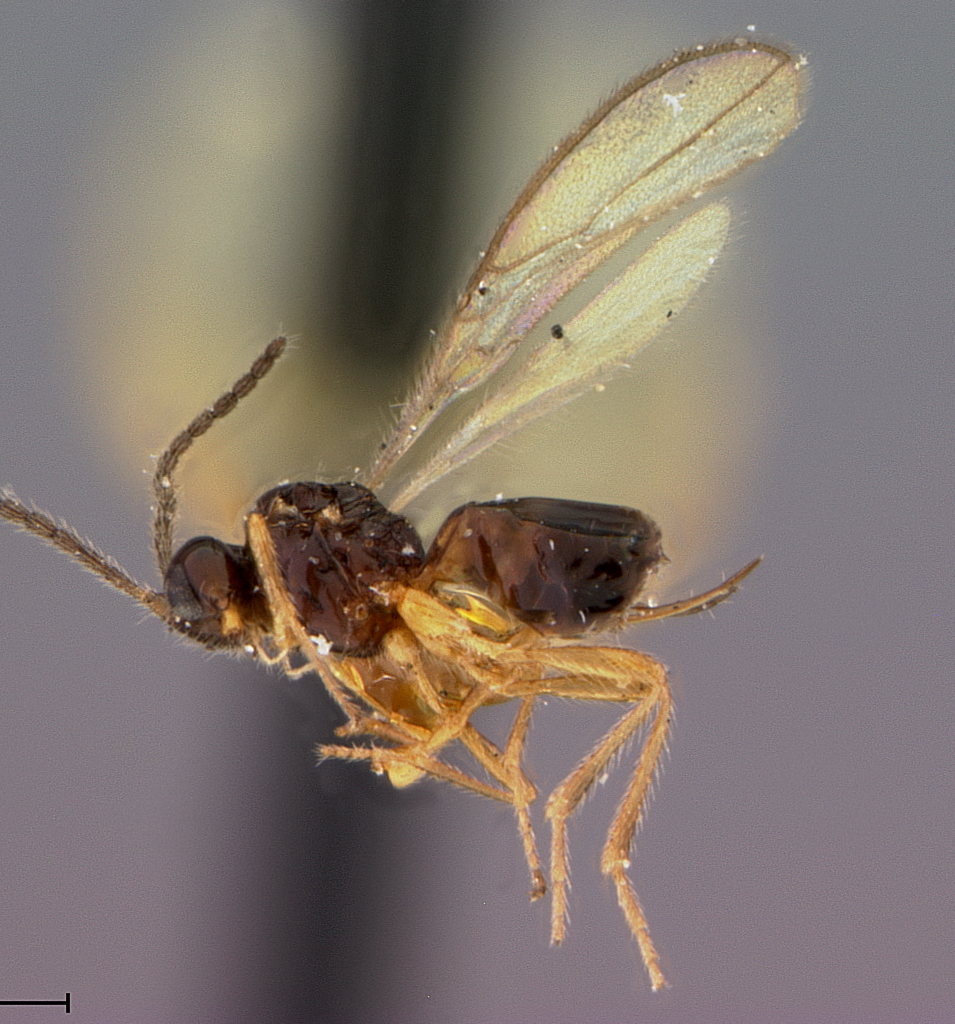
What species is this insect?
Aspilota caudatula
